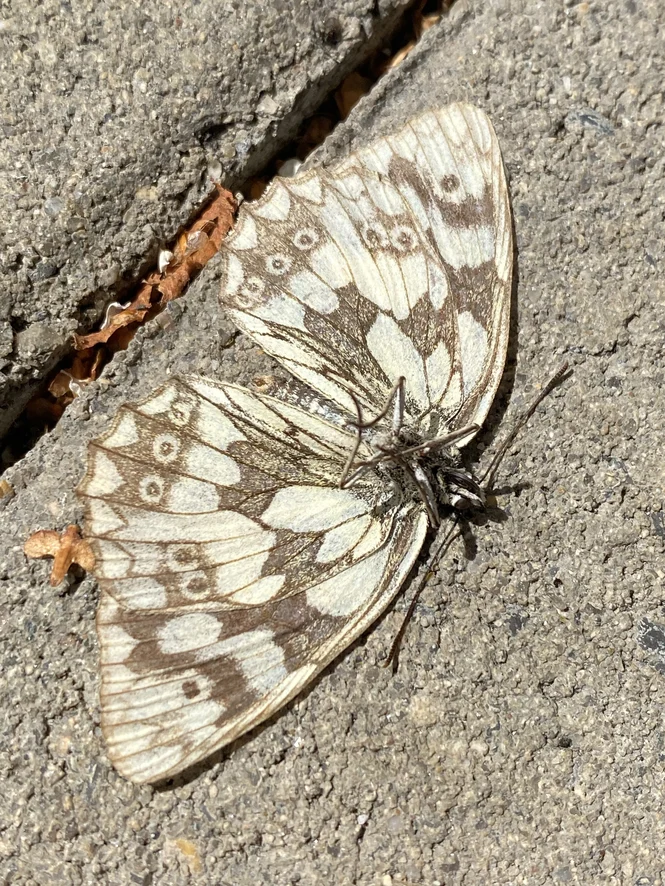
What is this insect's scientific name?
Melanargia galathea
